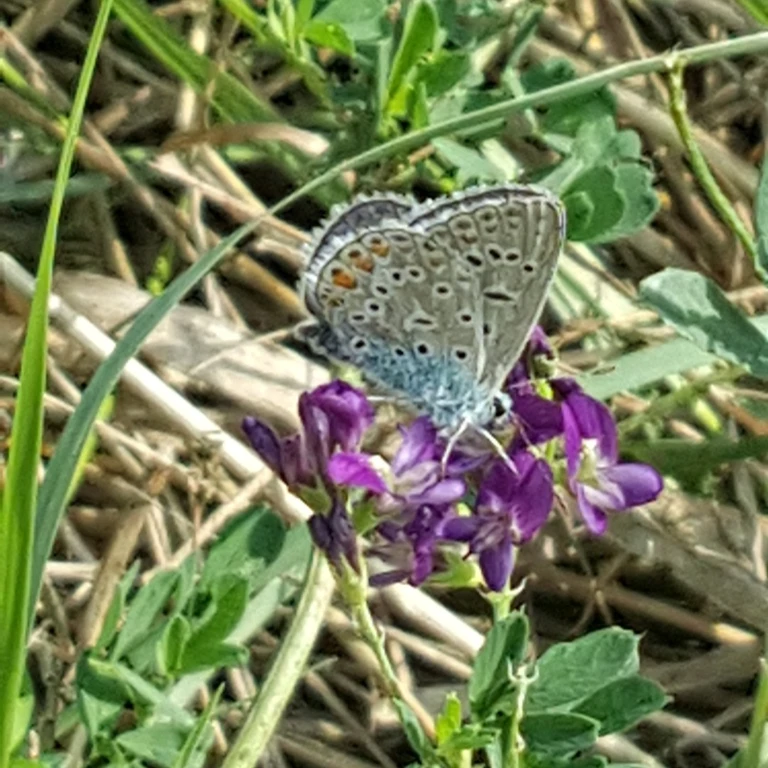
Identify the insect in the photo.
Polyommatus icarus
